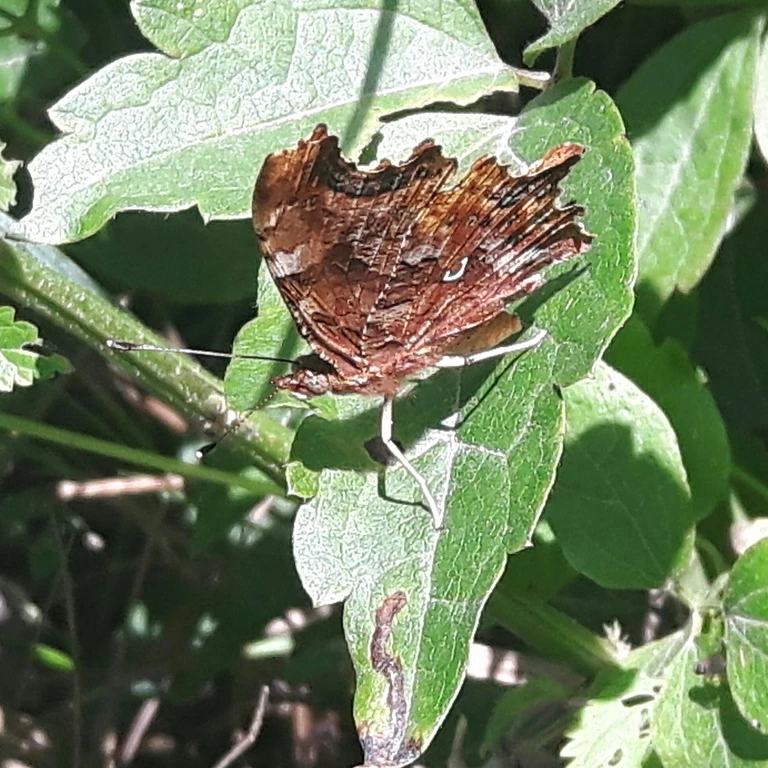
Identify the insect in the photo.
Polygonia c-album
